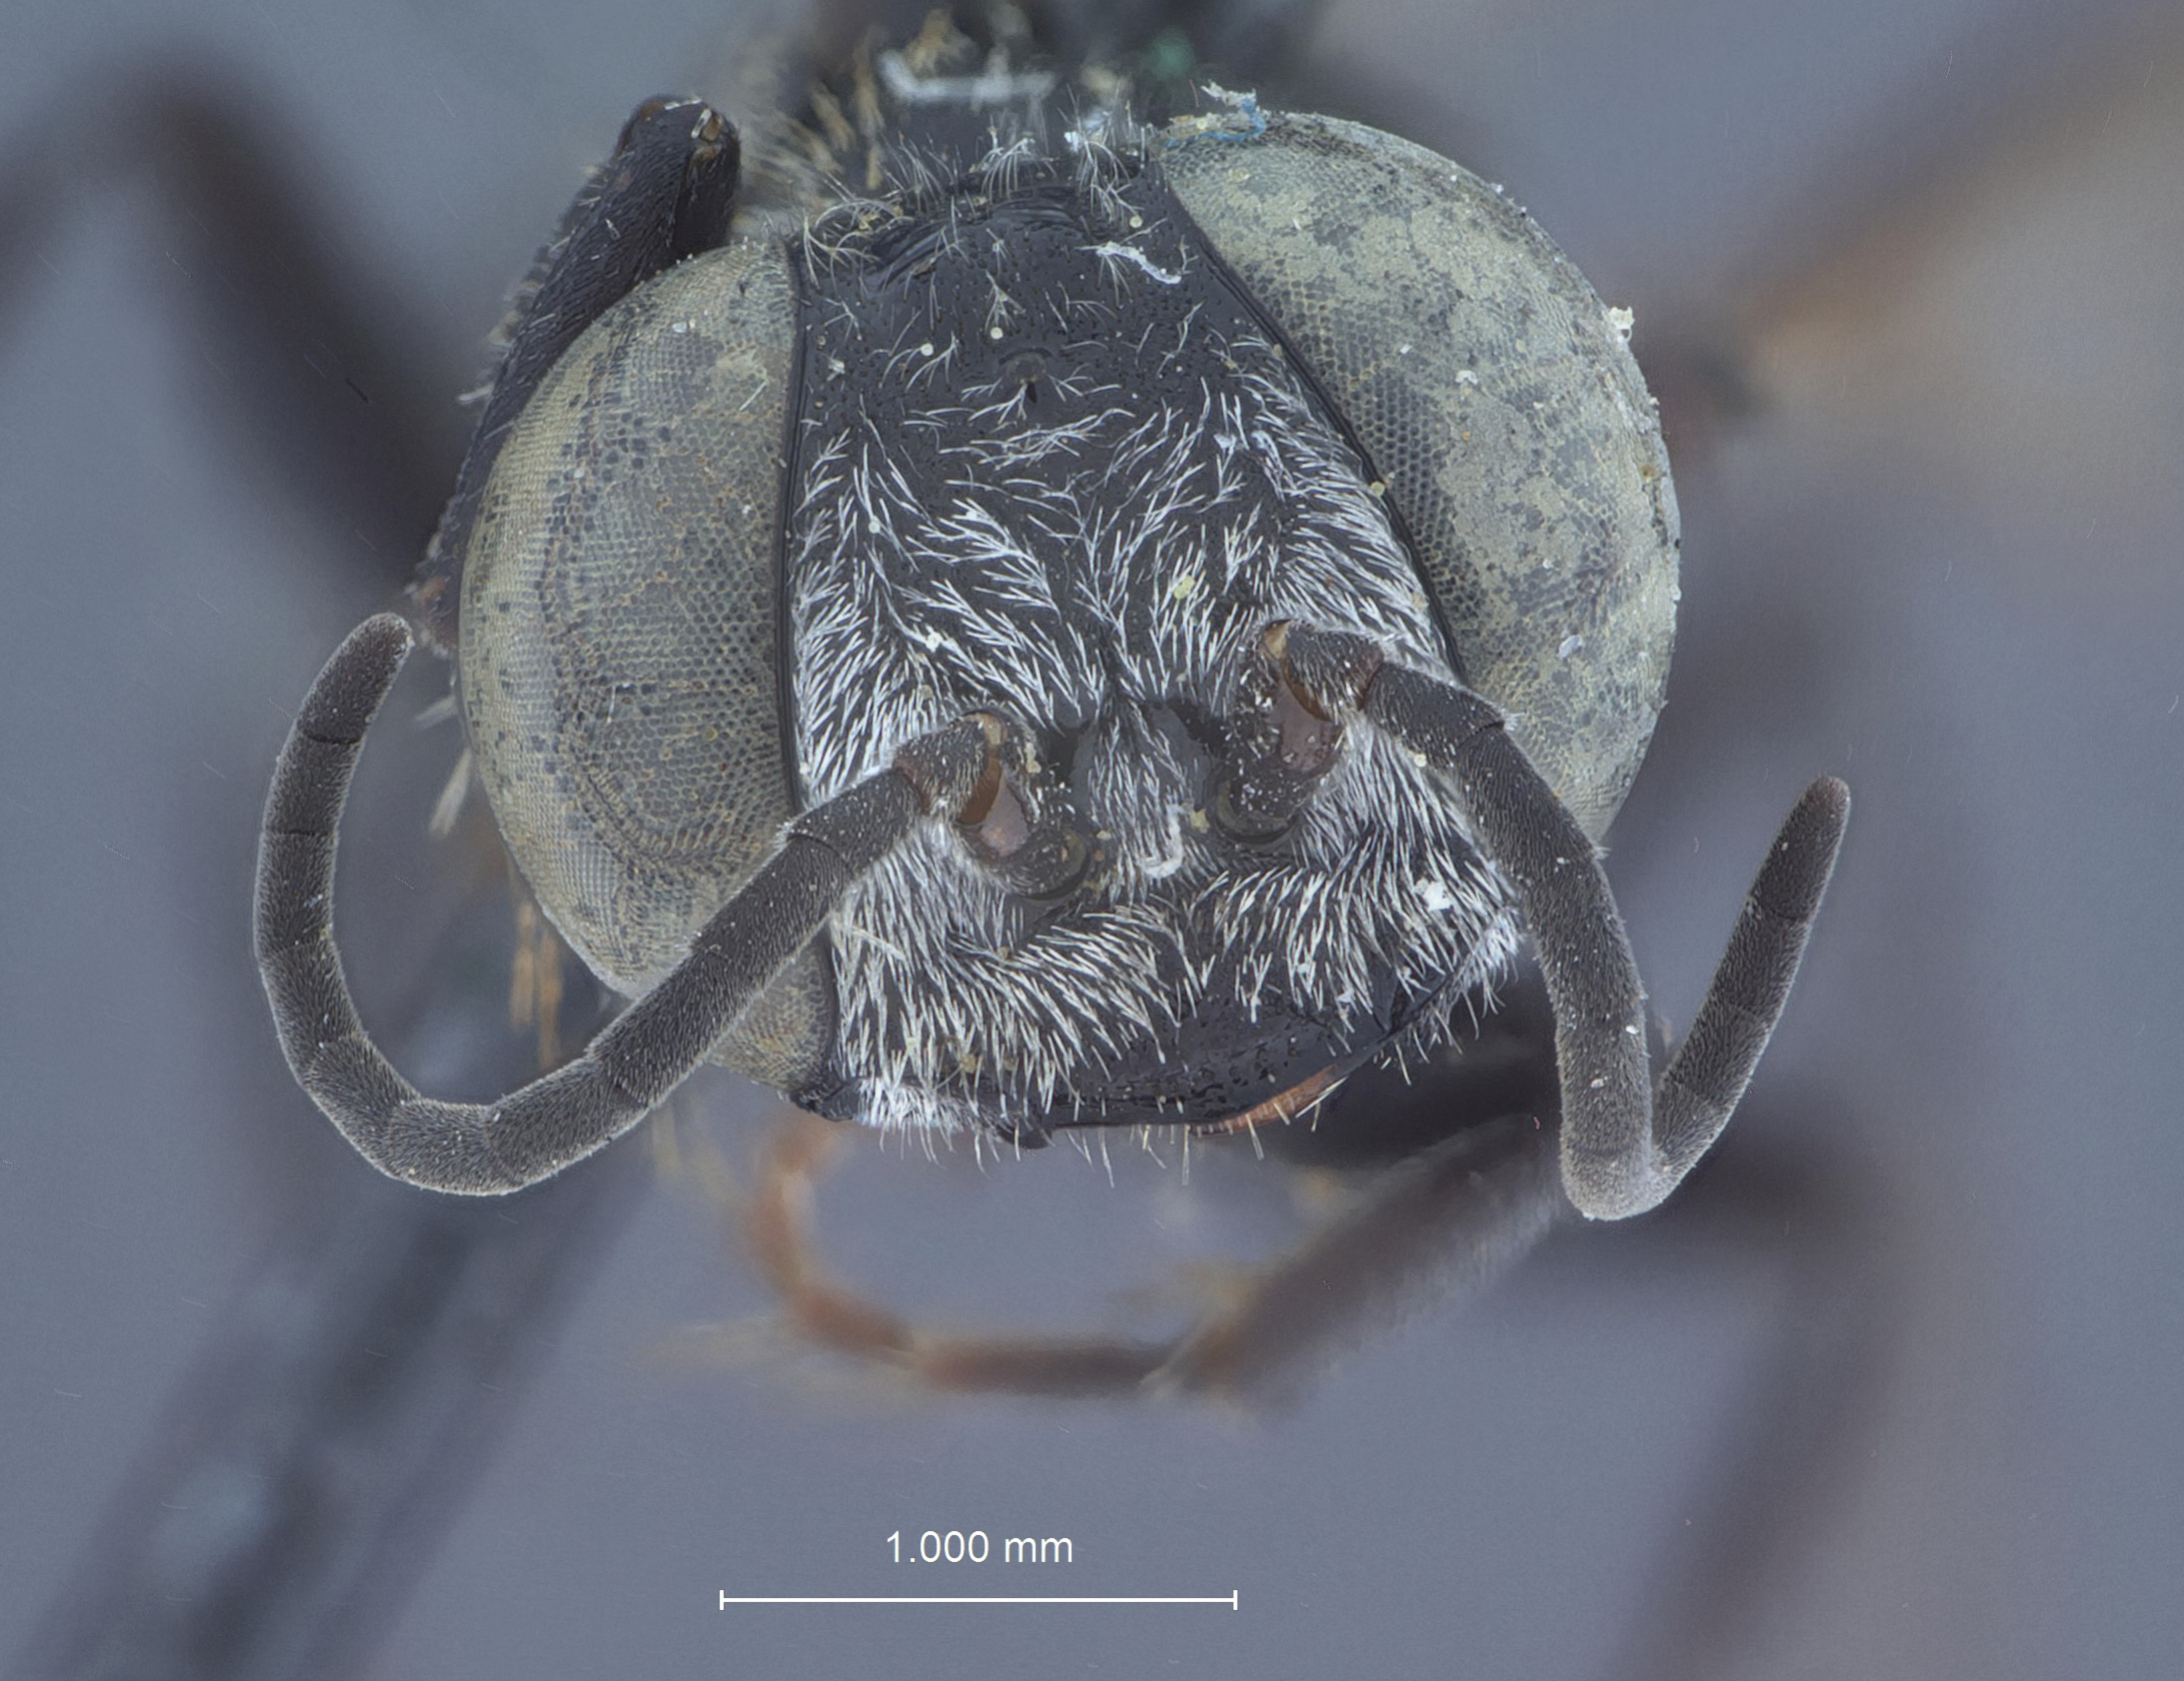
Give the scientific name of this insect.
Tachysphex forcii
